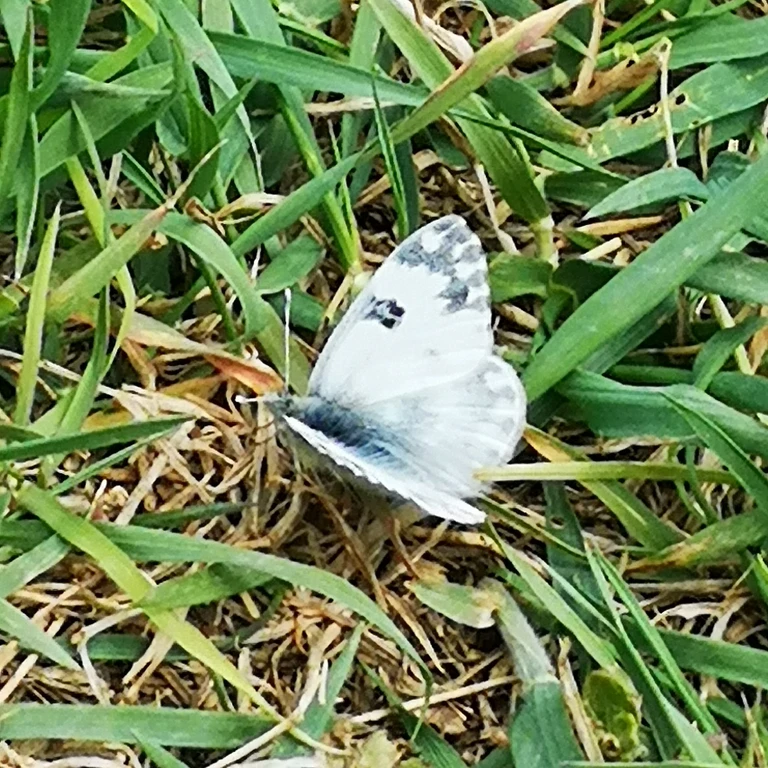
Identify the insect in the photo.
Pontia edusa
